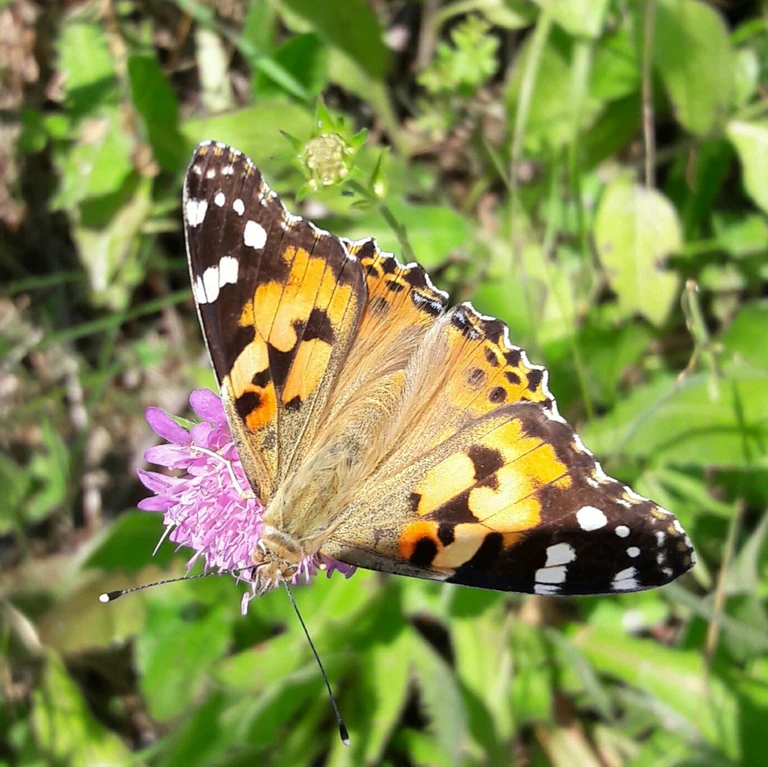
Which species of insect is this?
Vanessa cardui
